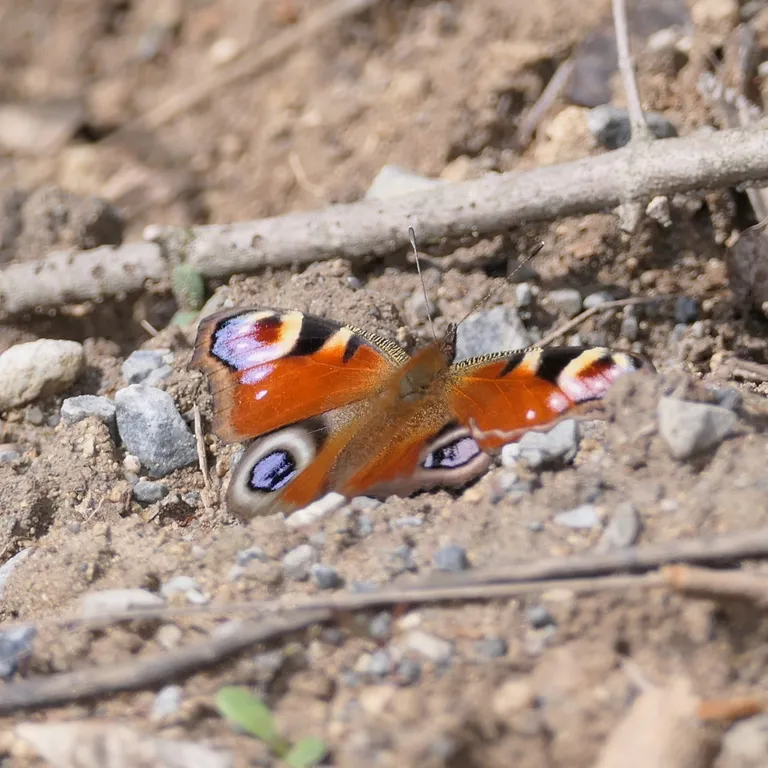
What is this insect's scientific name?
Aglais io
